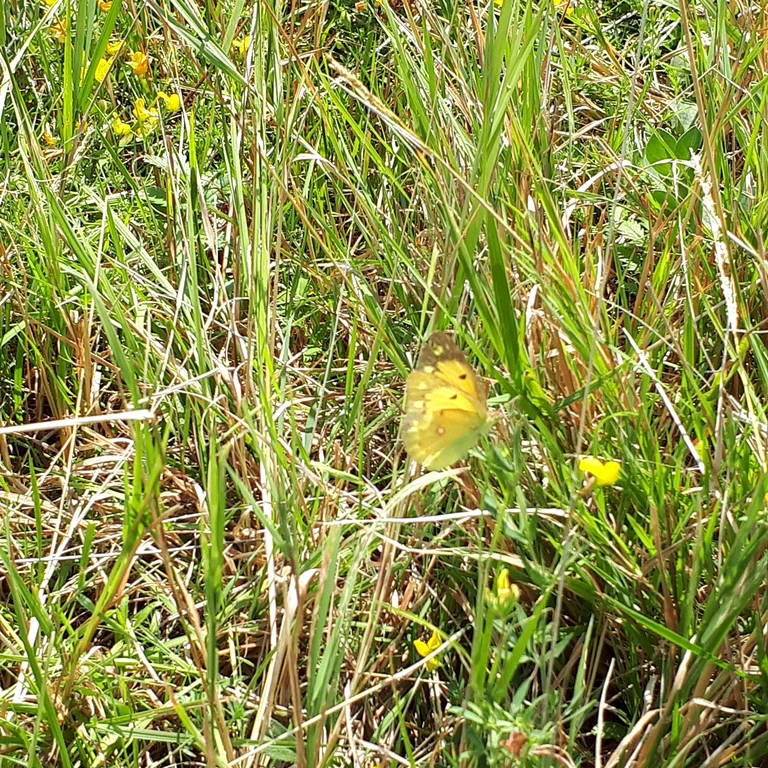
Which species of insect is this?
Colias croceus
